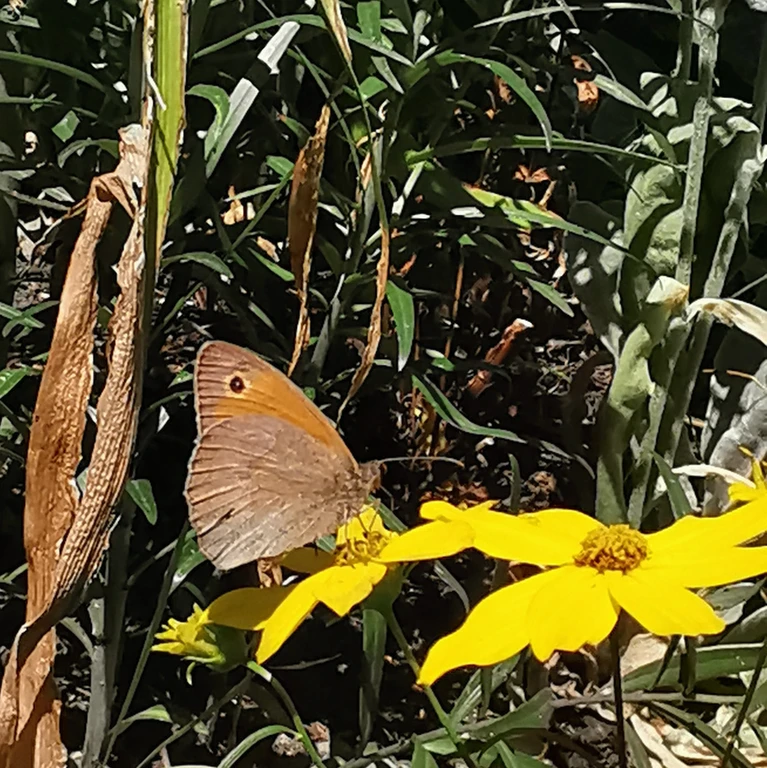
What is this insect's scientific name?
Maniola jurtina
